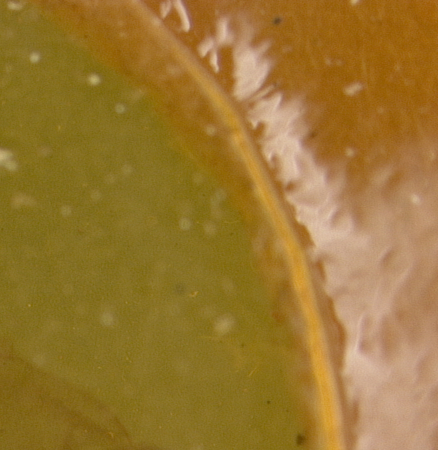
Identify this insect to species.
Megachile angelica
